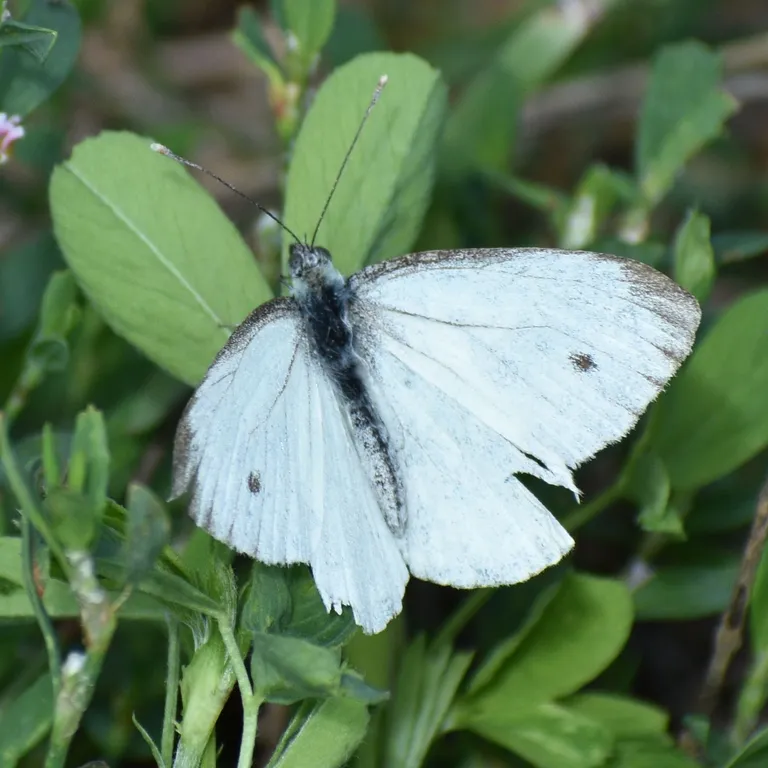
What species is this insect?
Pieris napi
